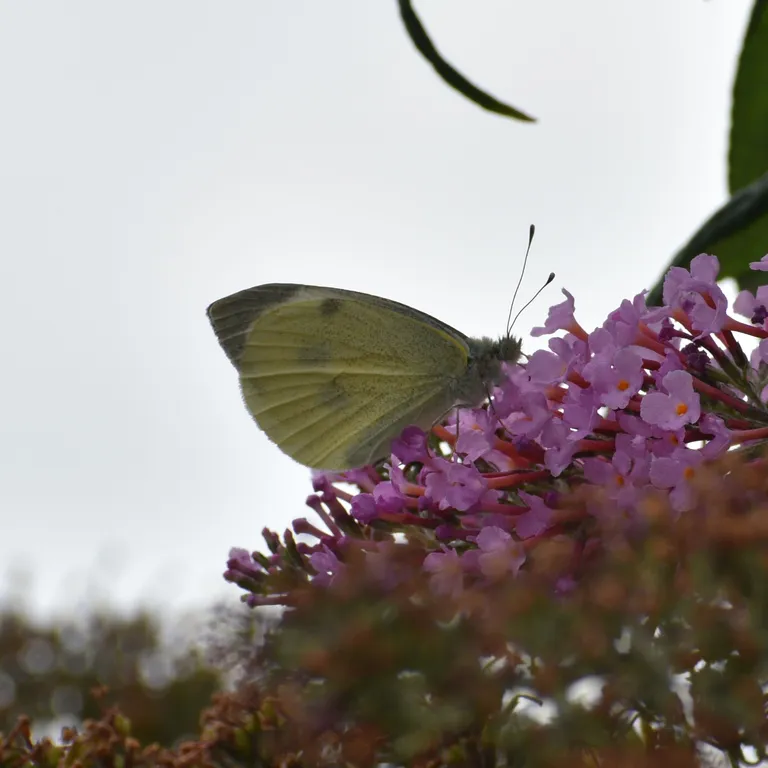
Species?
Pieris brassicae
